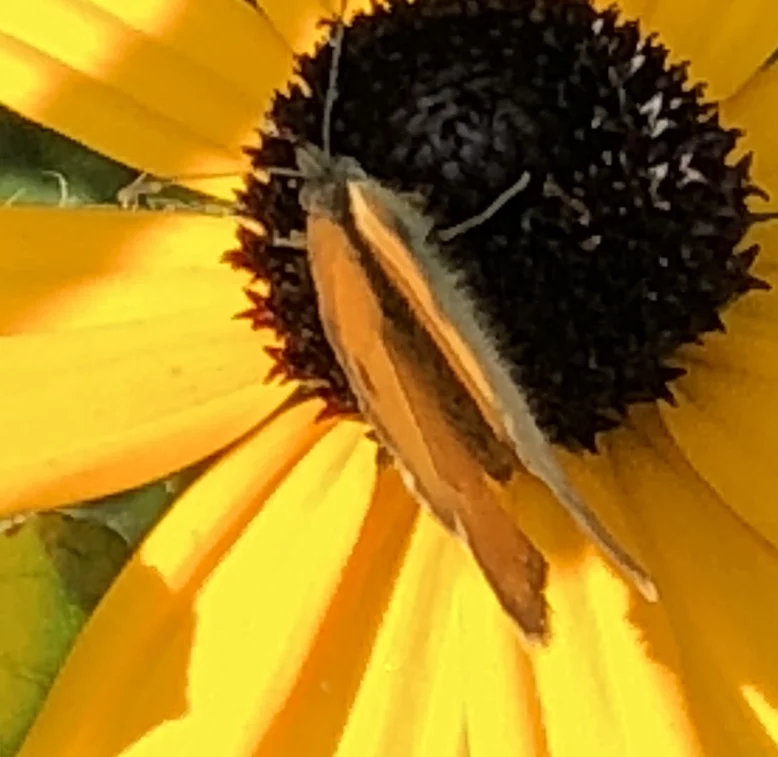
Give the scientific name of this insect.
Coenonympha pamphilus
